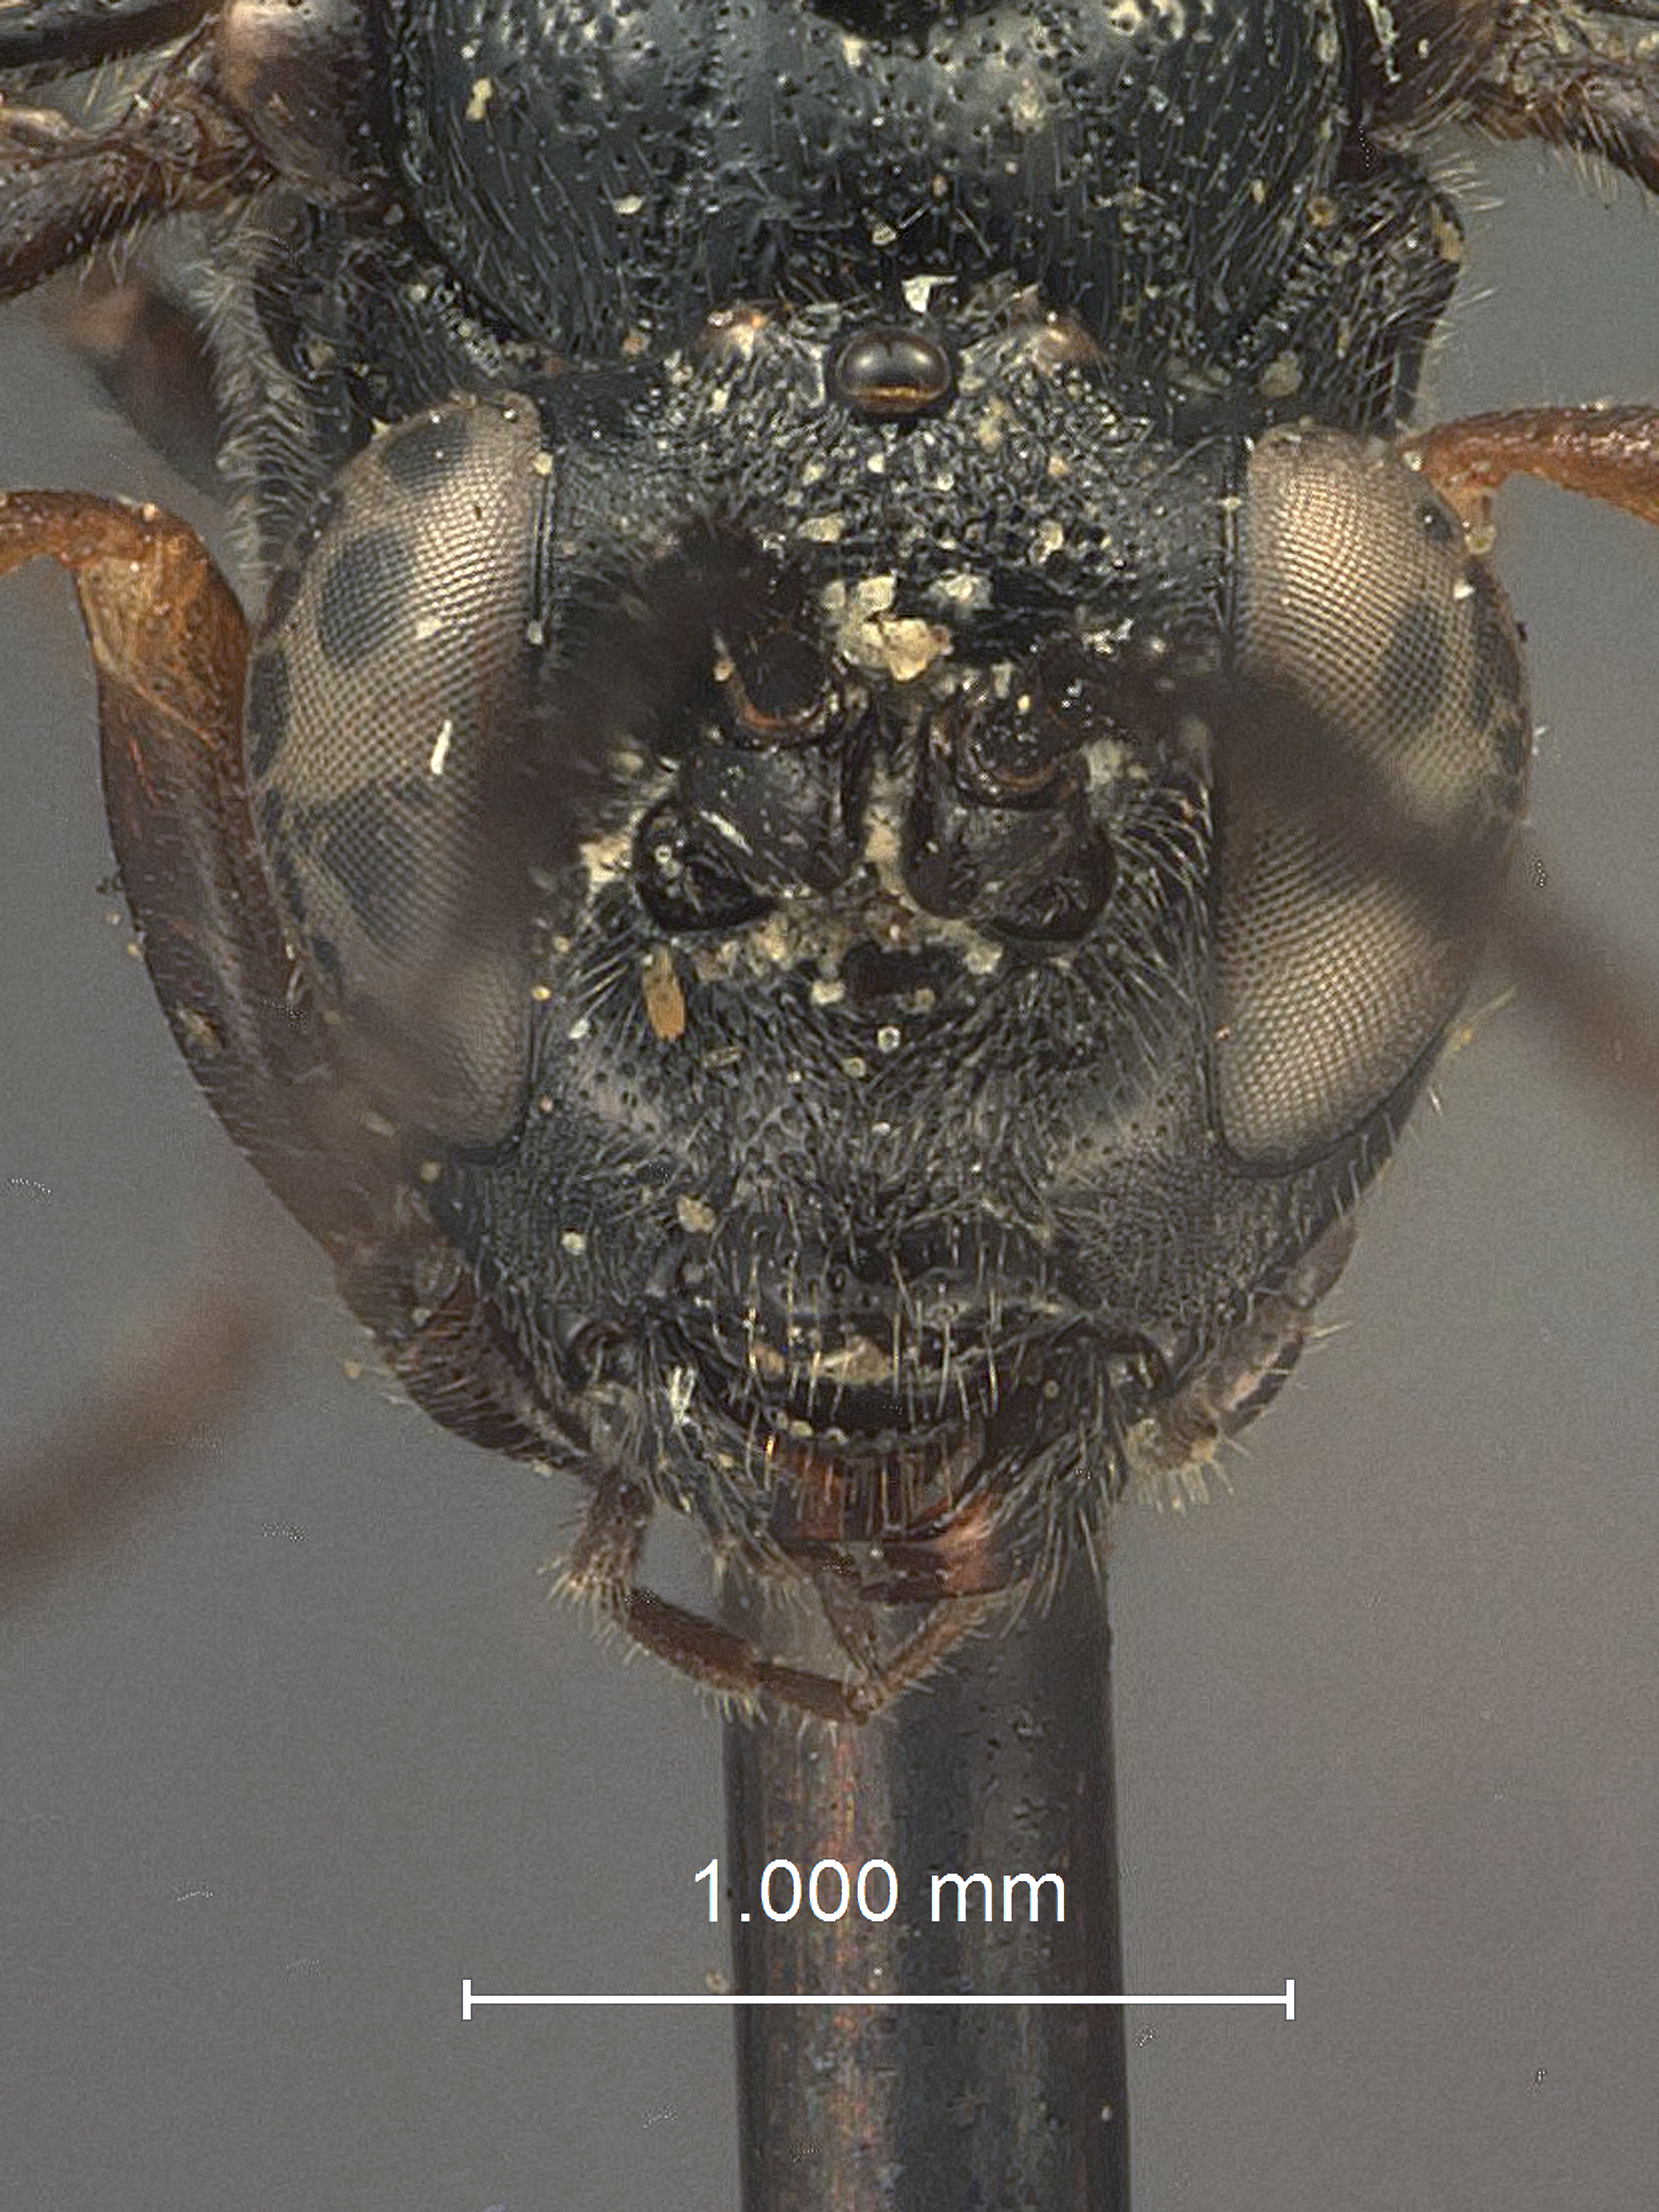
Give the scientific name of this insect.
Mesostenus melanurus
